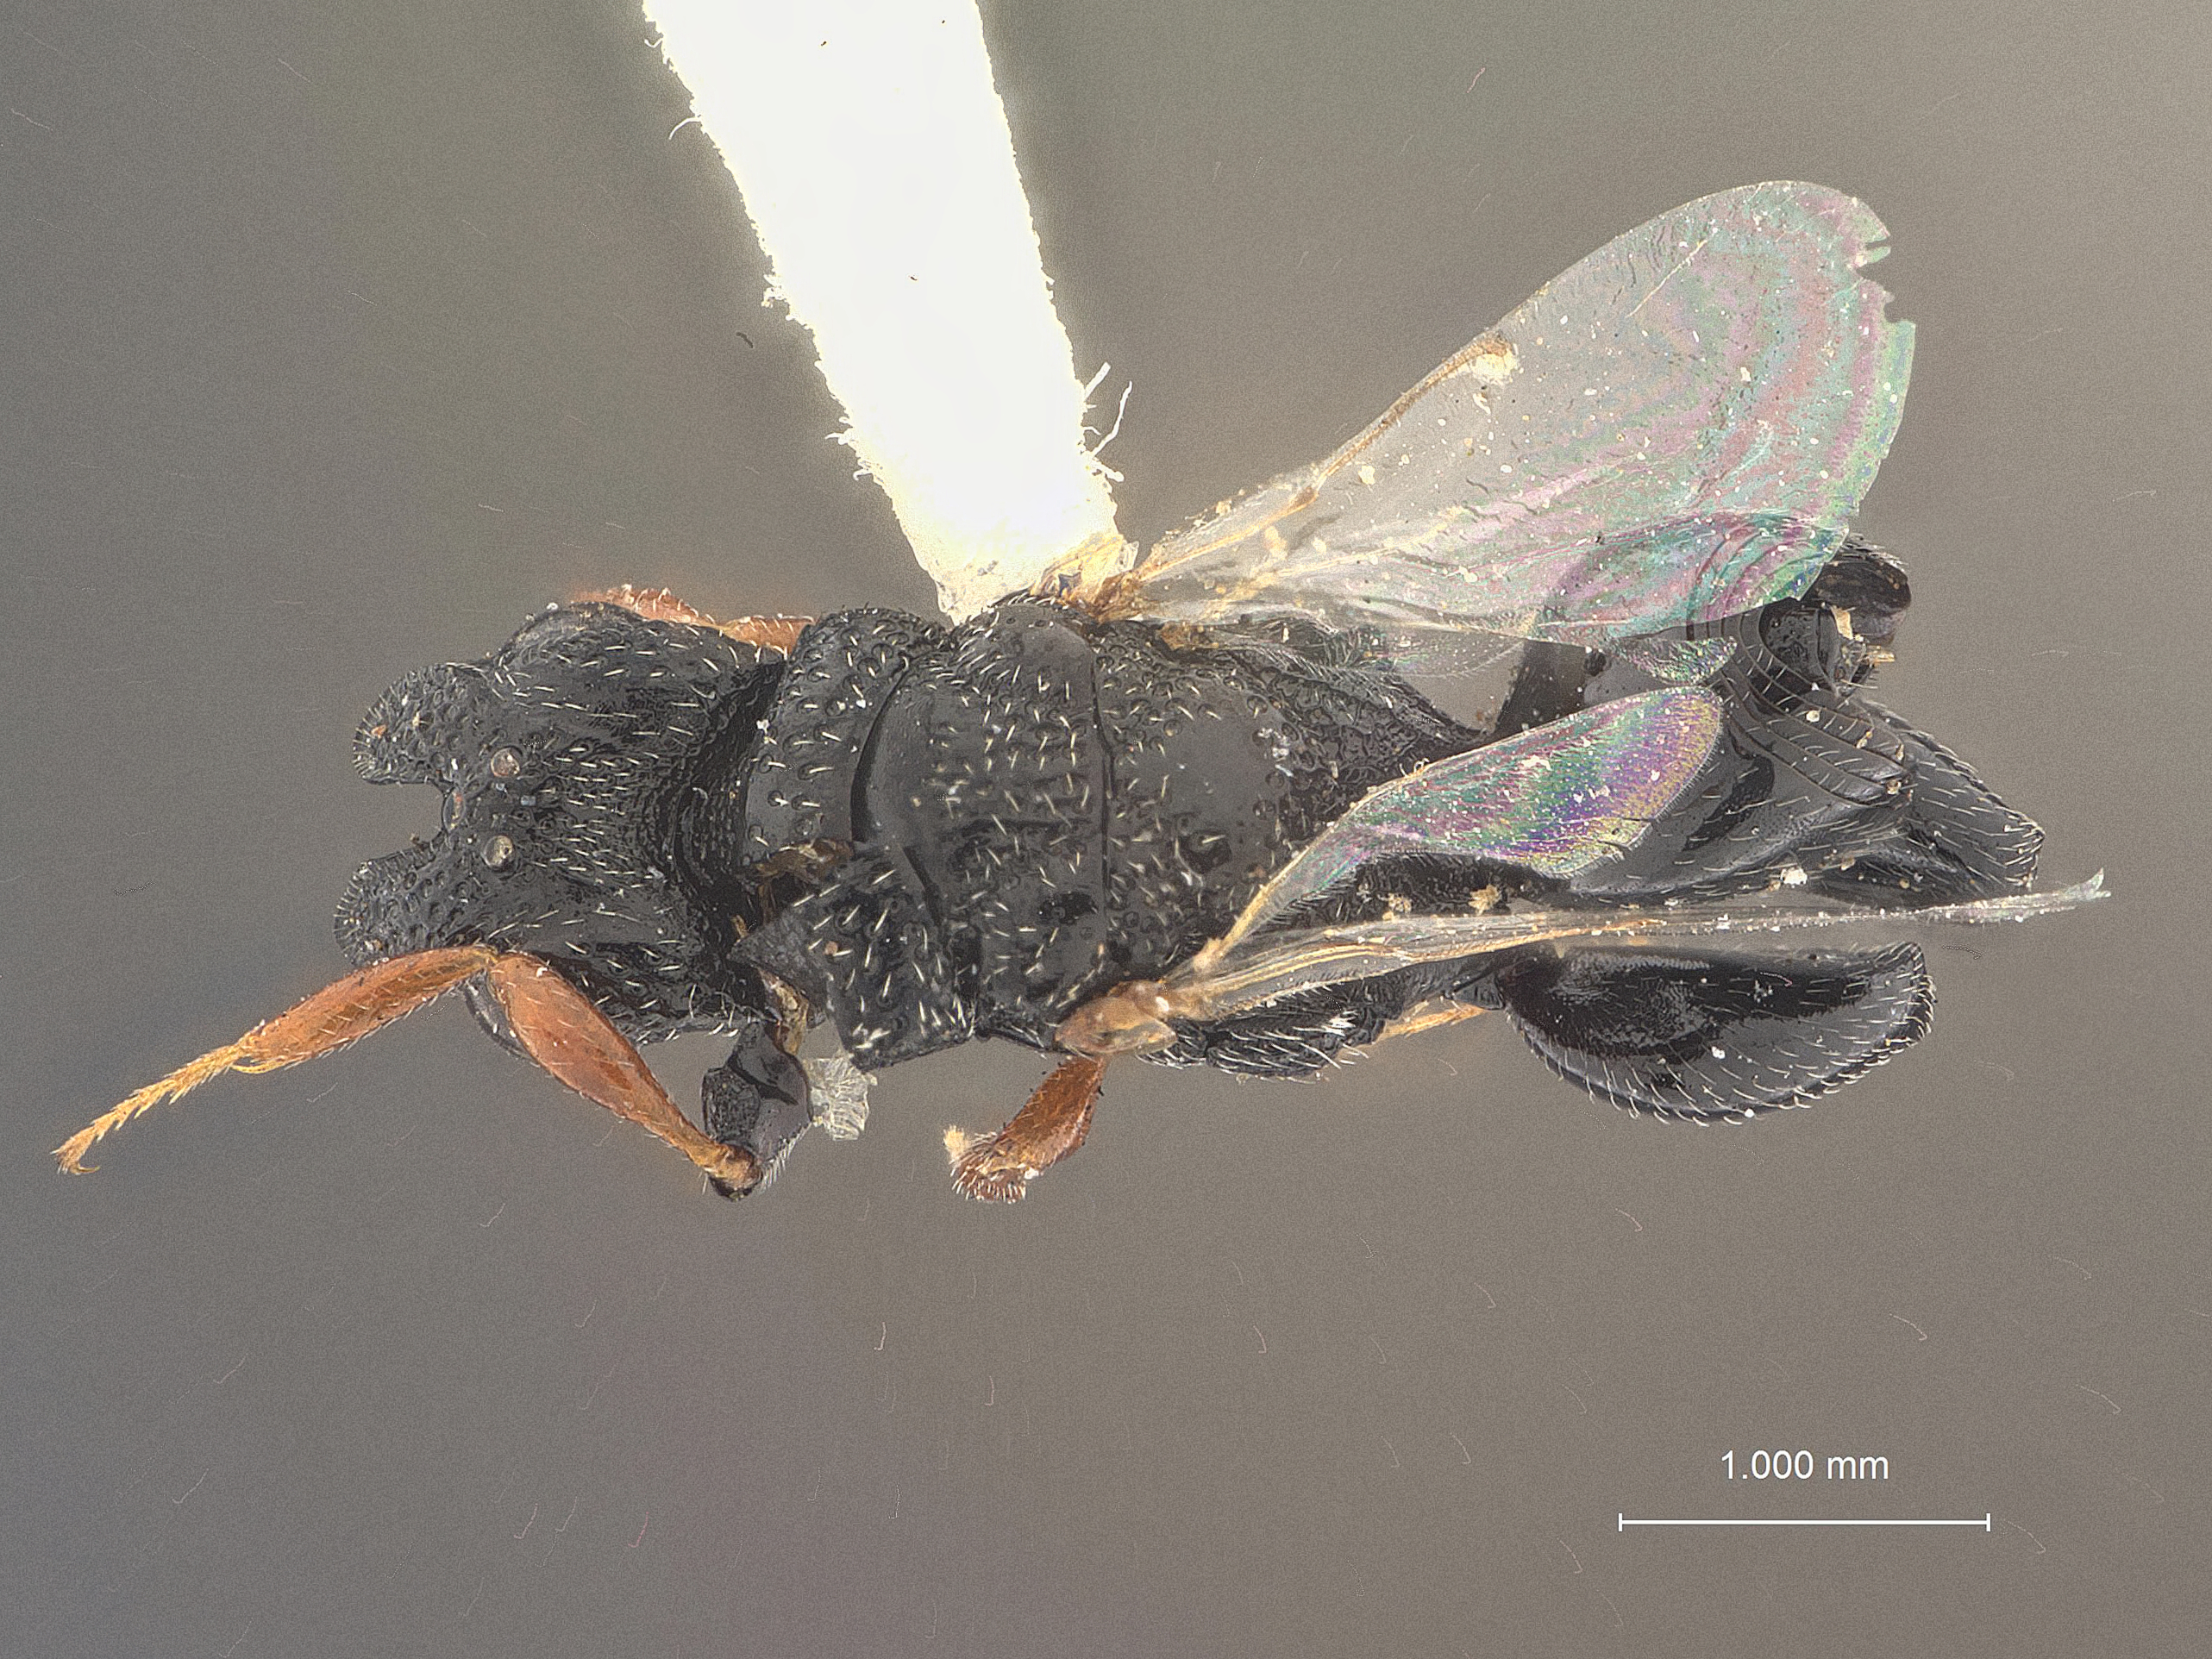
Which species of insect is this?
Dirhinus lucilliae
